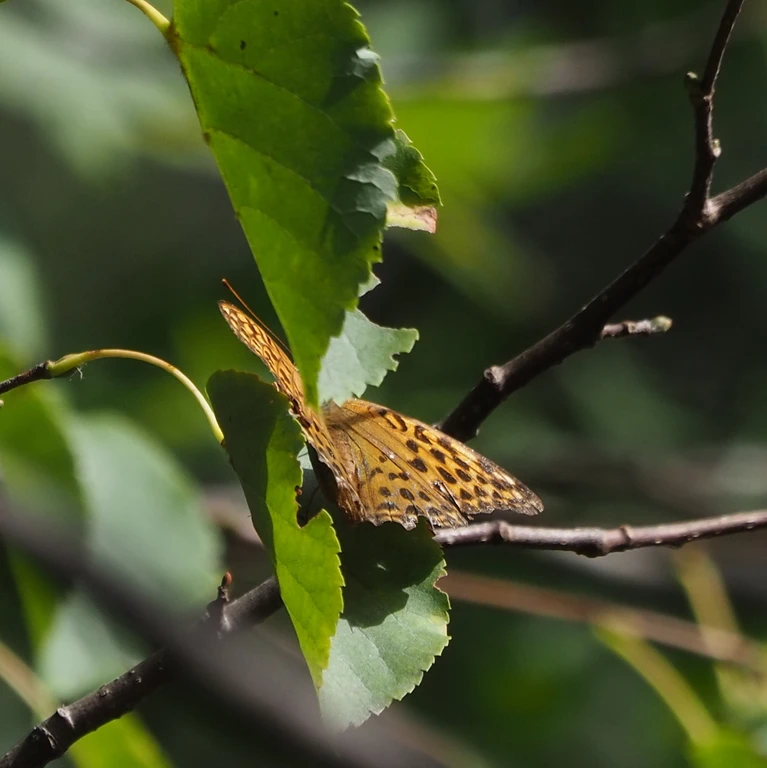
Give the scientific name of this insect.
Argynnis paphia
